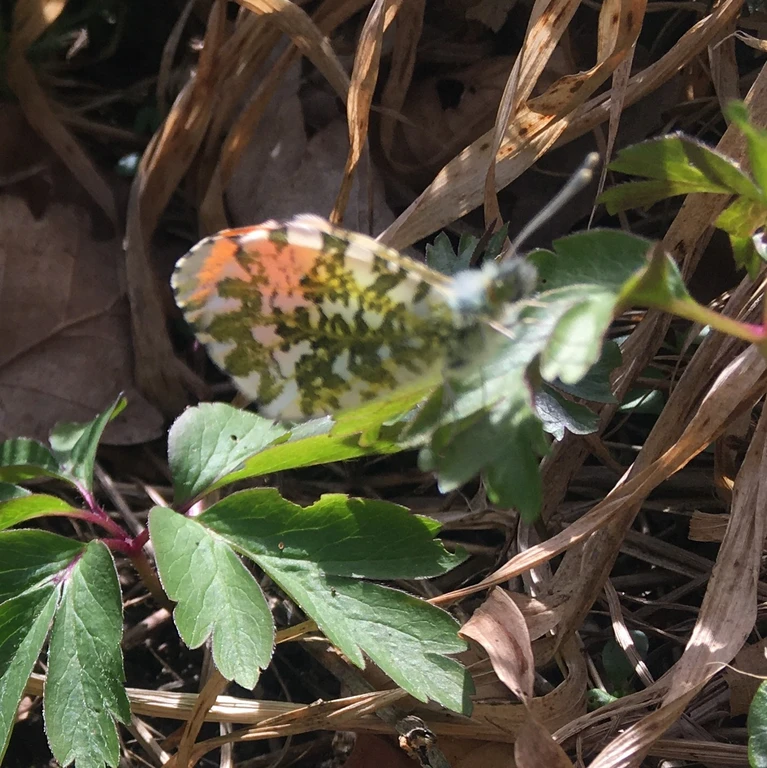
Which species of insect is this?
Anthocharis cardamines
